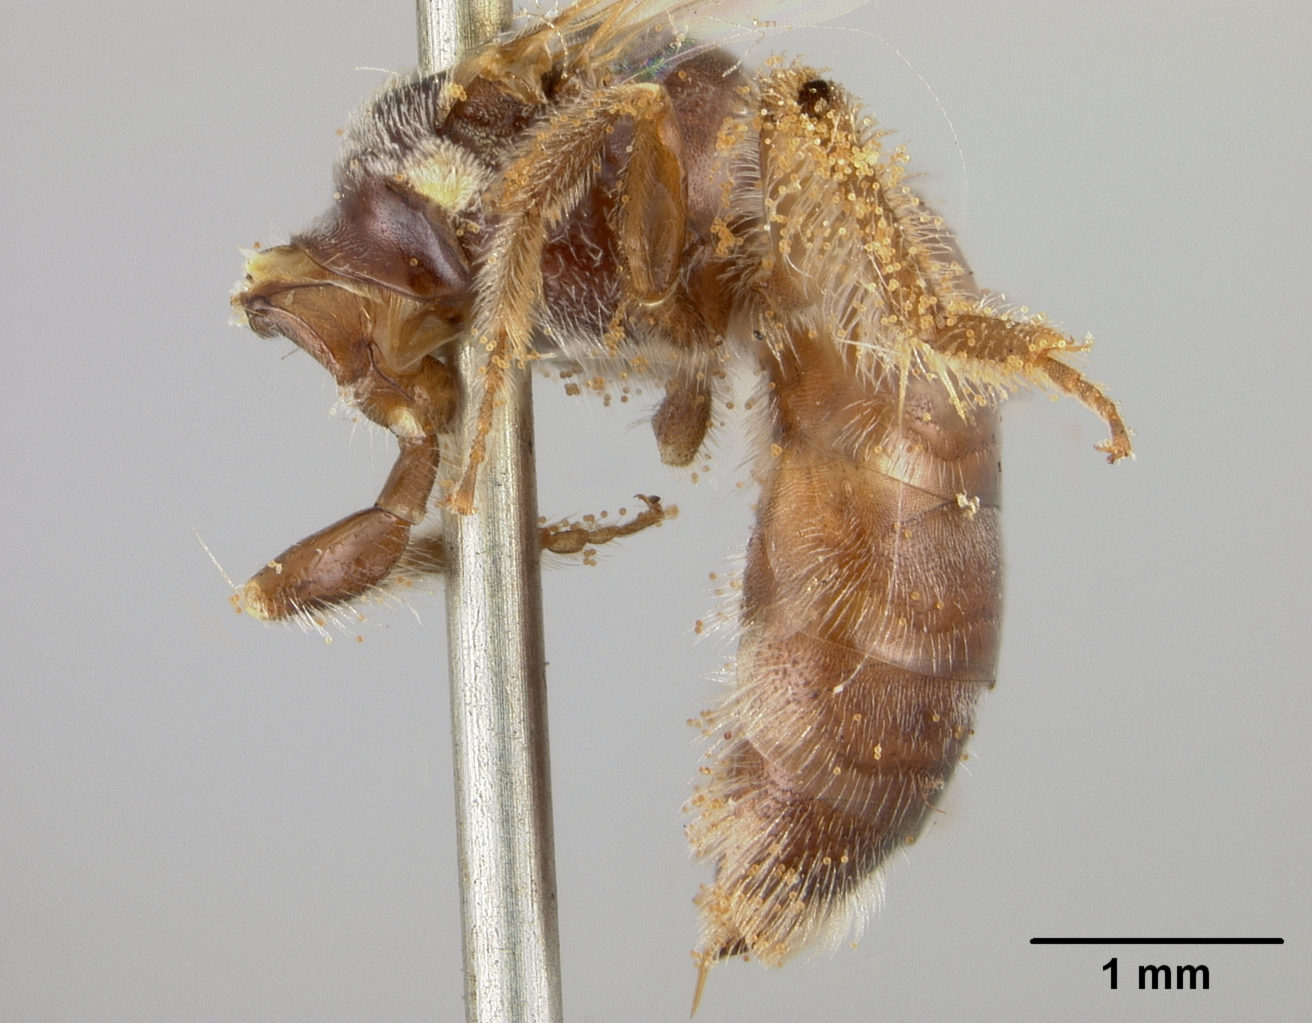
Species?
Panurginus ximenesiae
